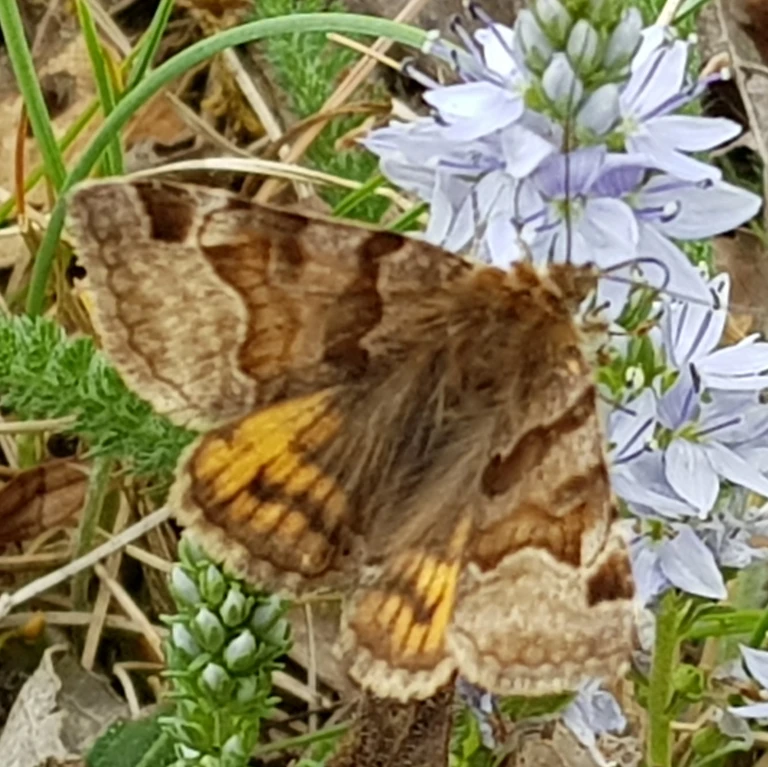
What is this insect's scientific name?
Euclidia glyphica
